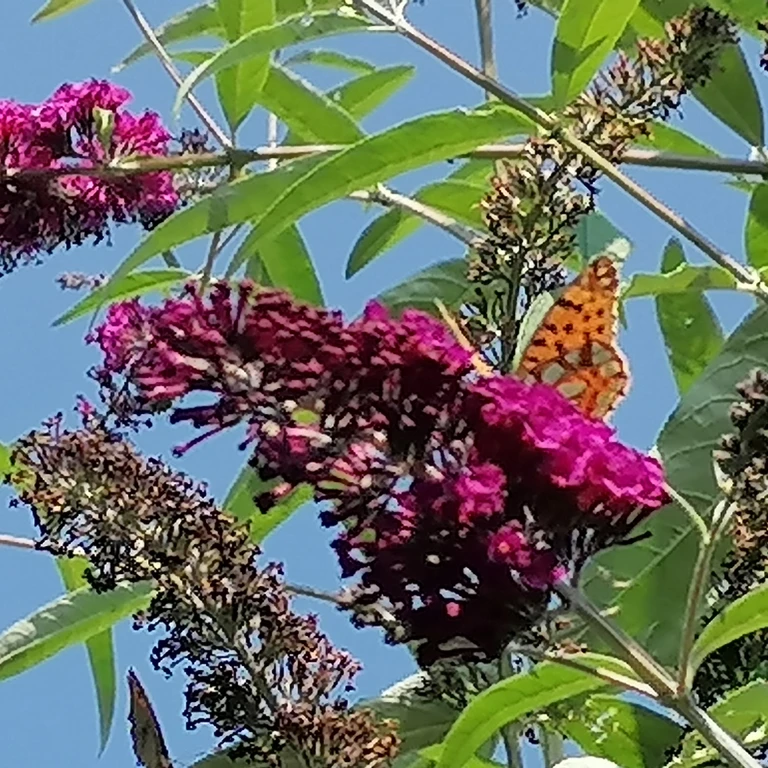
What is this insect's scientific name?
Issoria lathonia
